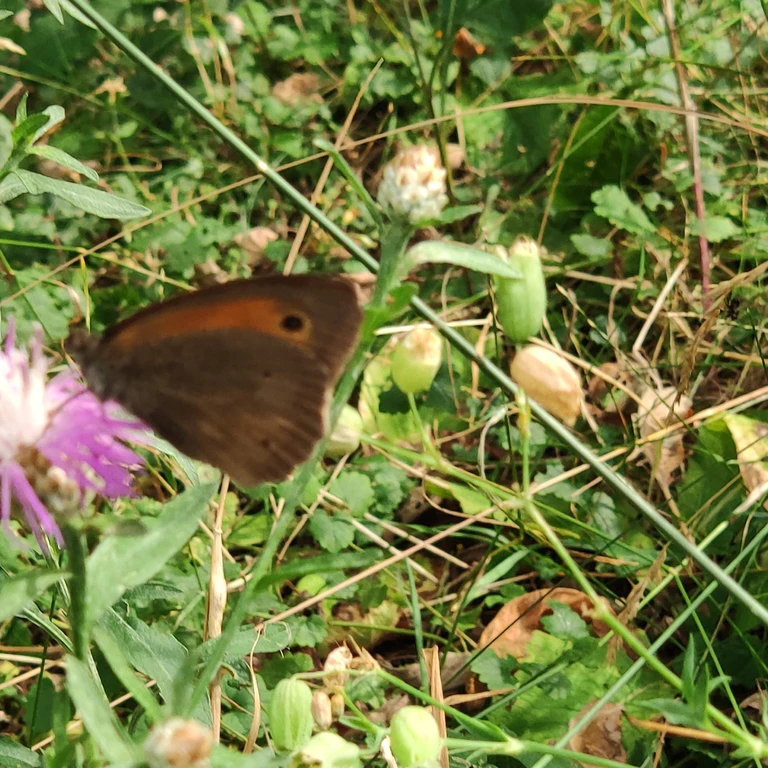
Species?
Maniola jurtina
